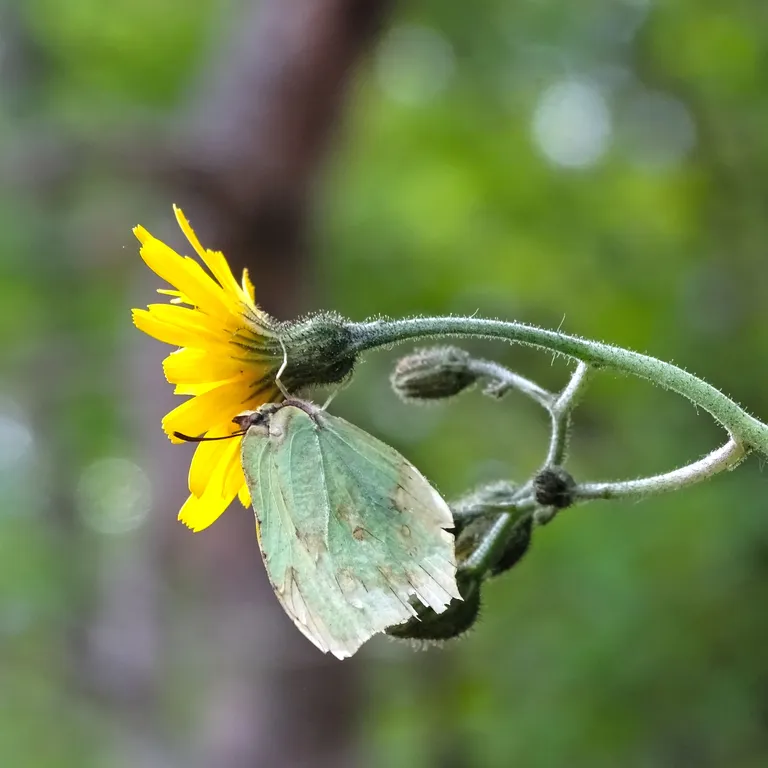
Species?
Gonepteryx rhamni
